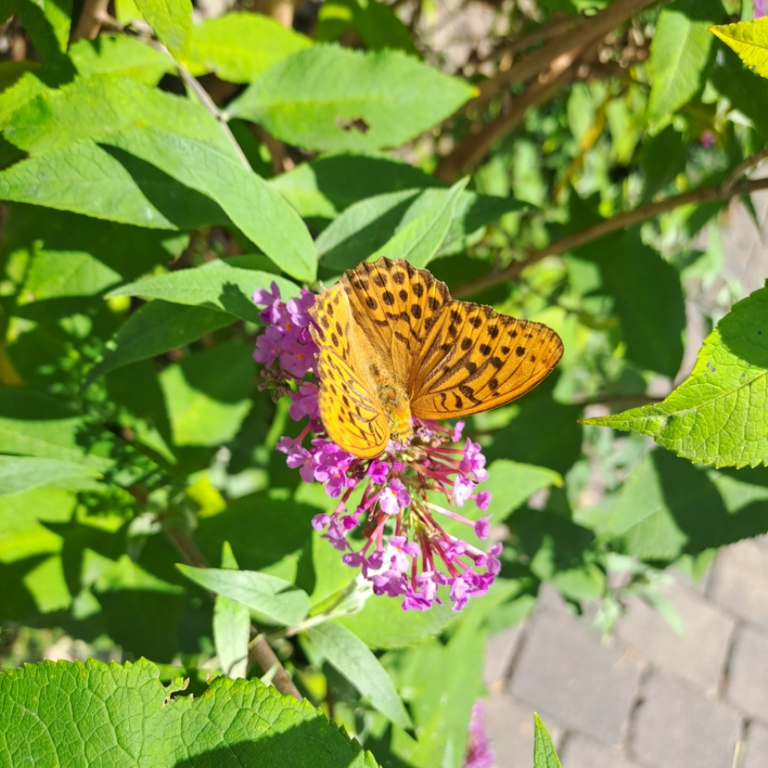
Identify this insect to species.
Argynnis paphia
